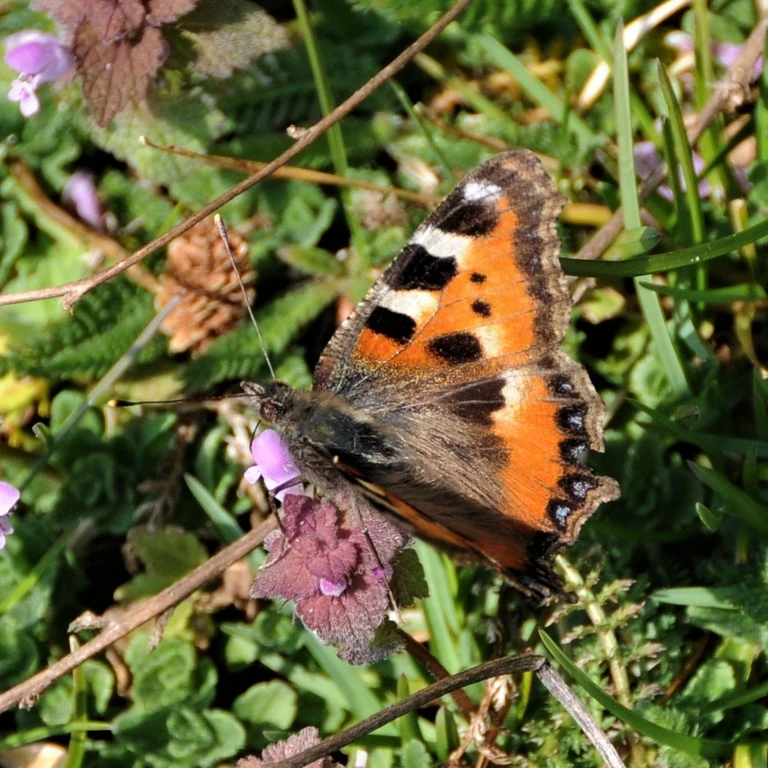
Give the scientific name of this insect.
Aglais urticae
